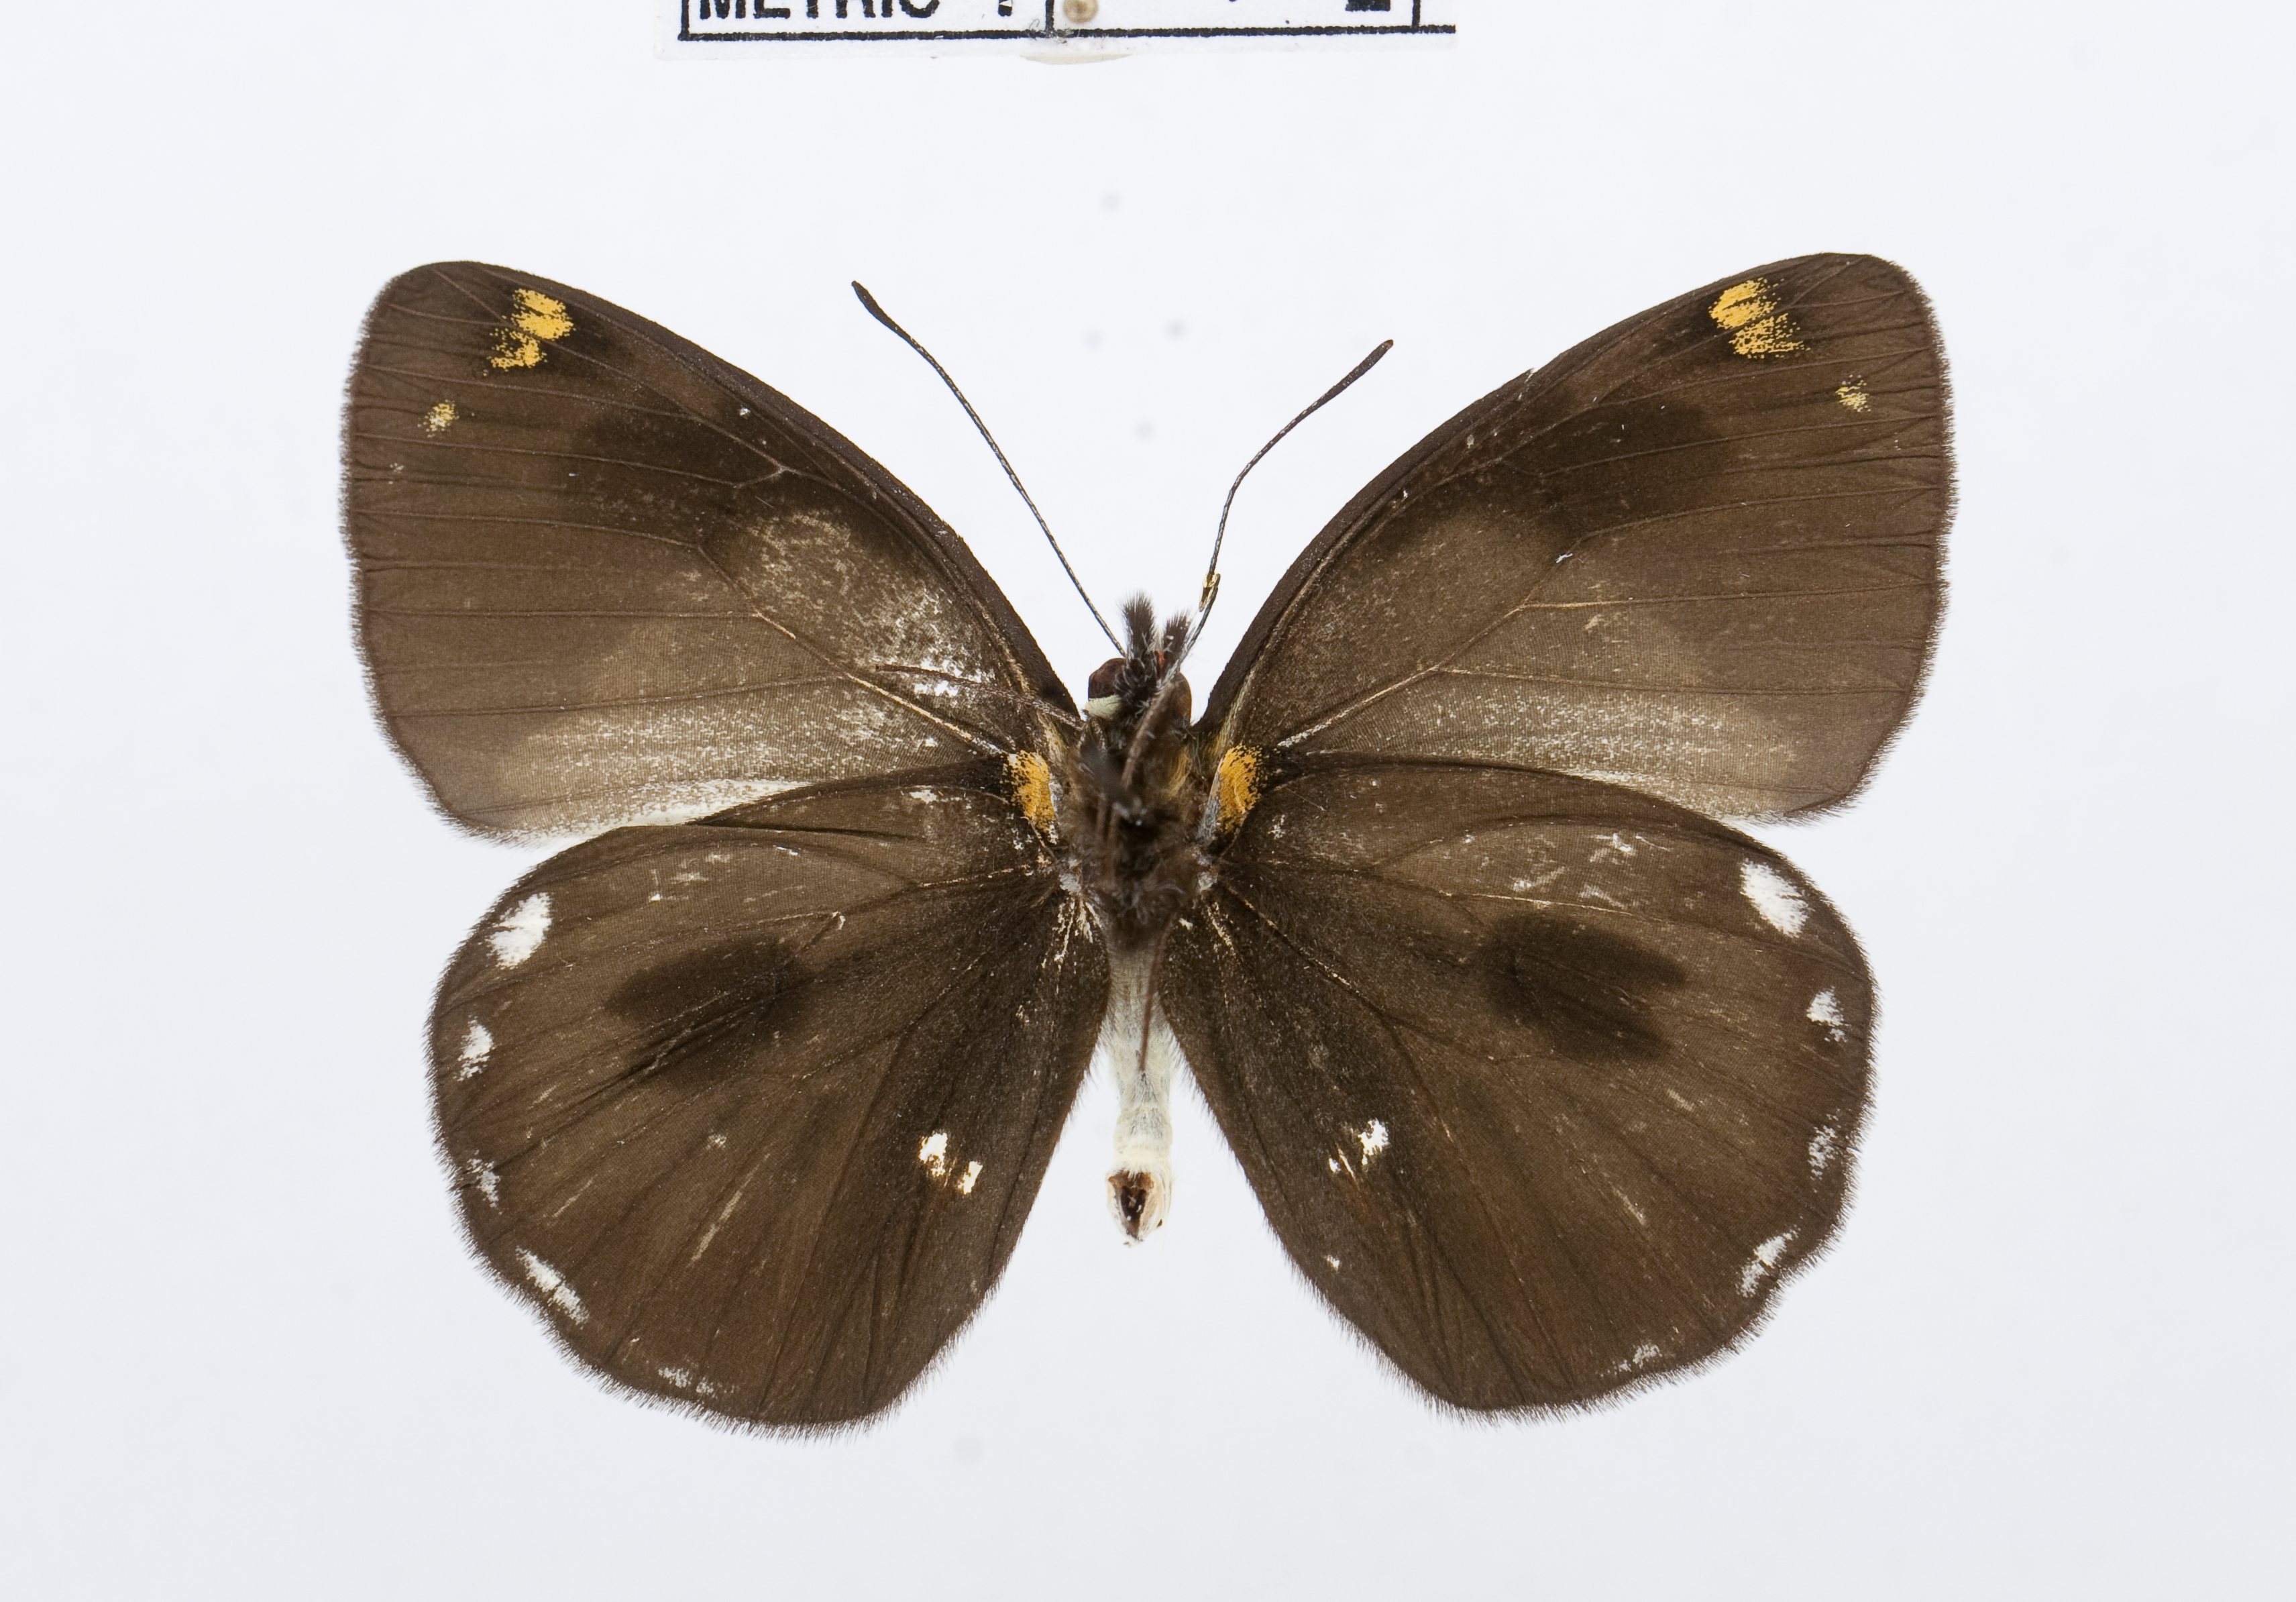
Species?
Delias hypomelas
